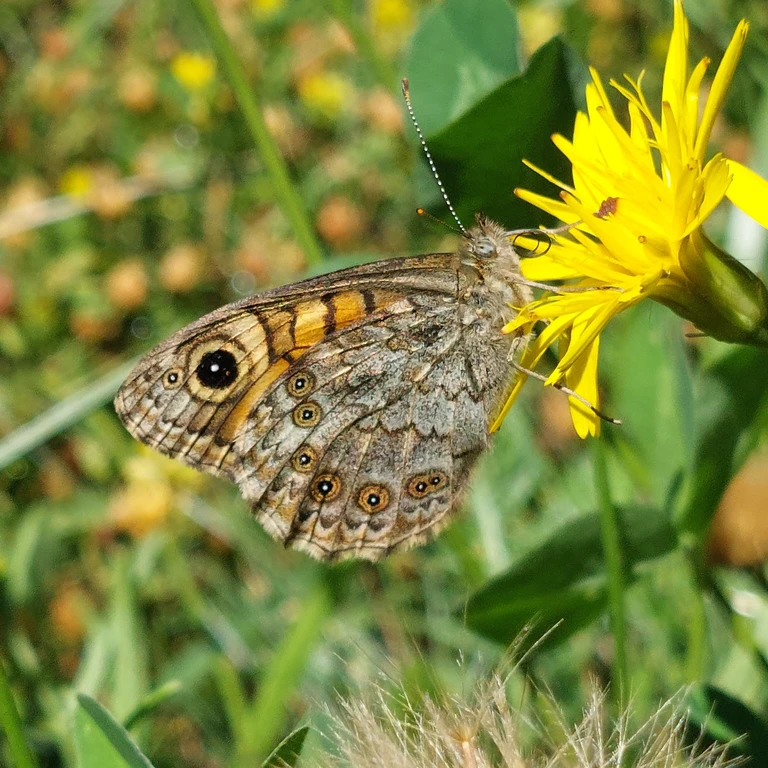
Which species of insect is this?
Lasiommata megera (also Pararge megera)
